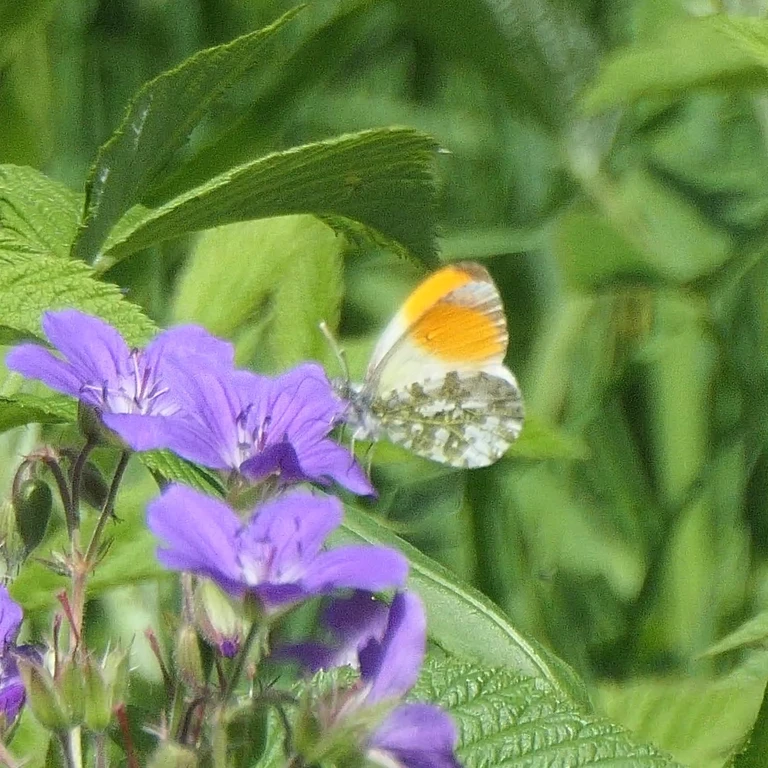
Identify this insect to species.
Anthocharis cardamines
